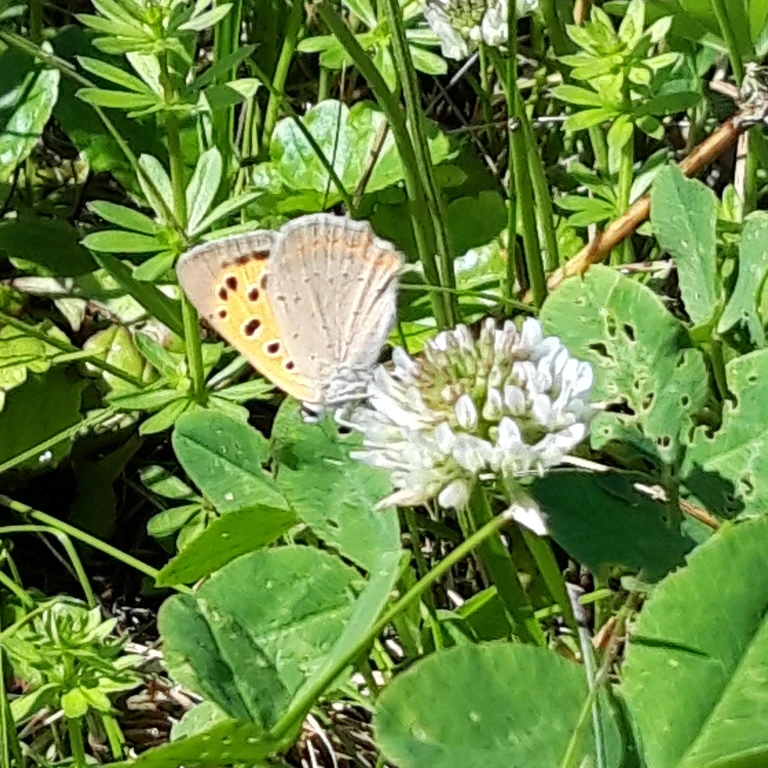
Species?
Lycaena phlaeas
